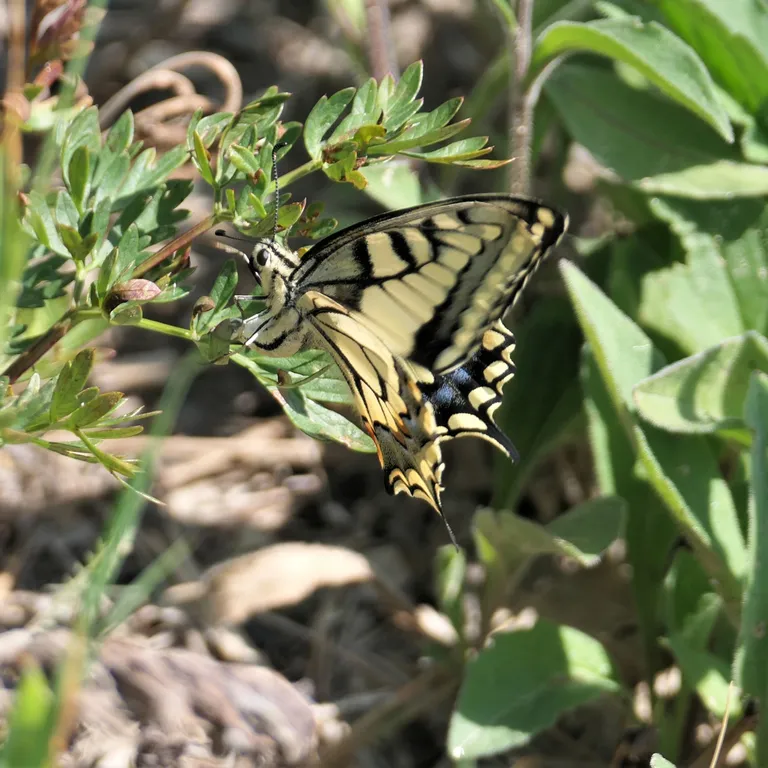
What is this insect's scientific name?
Papilio machaon
